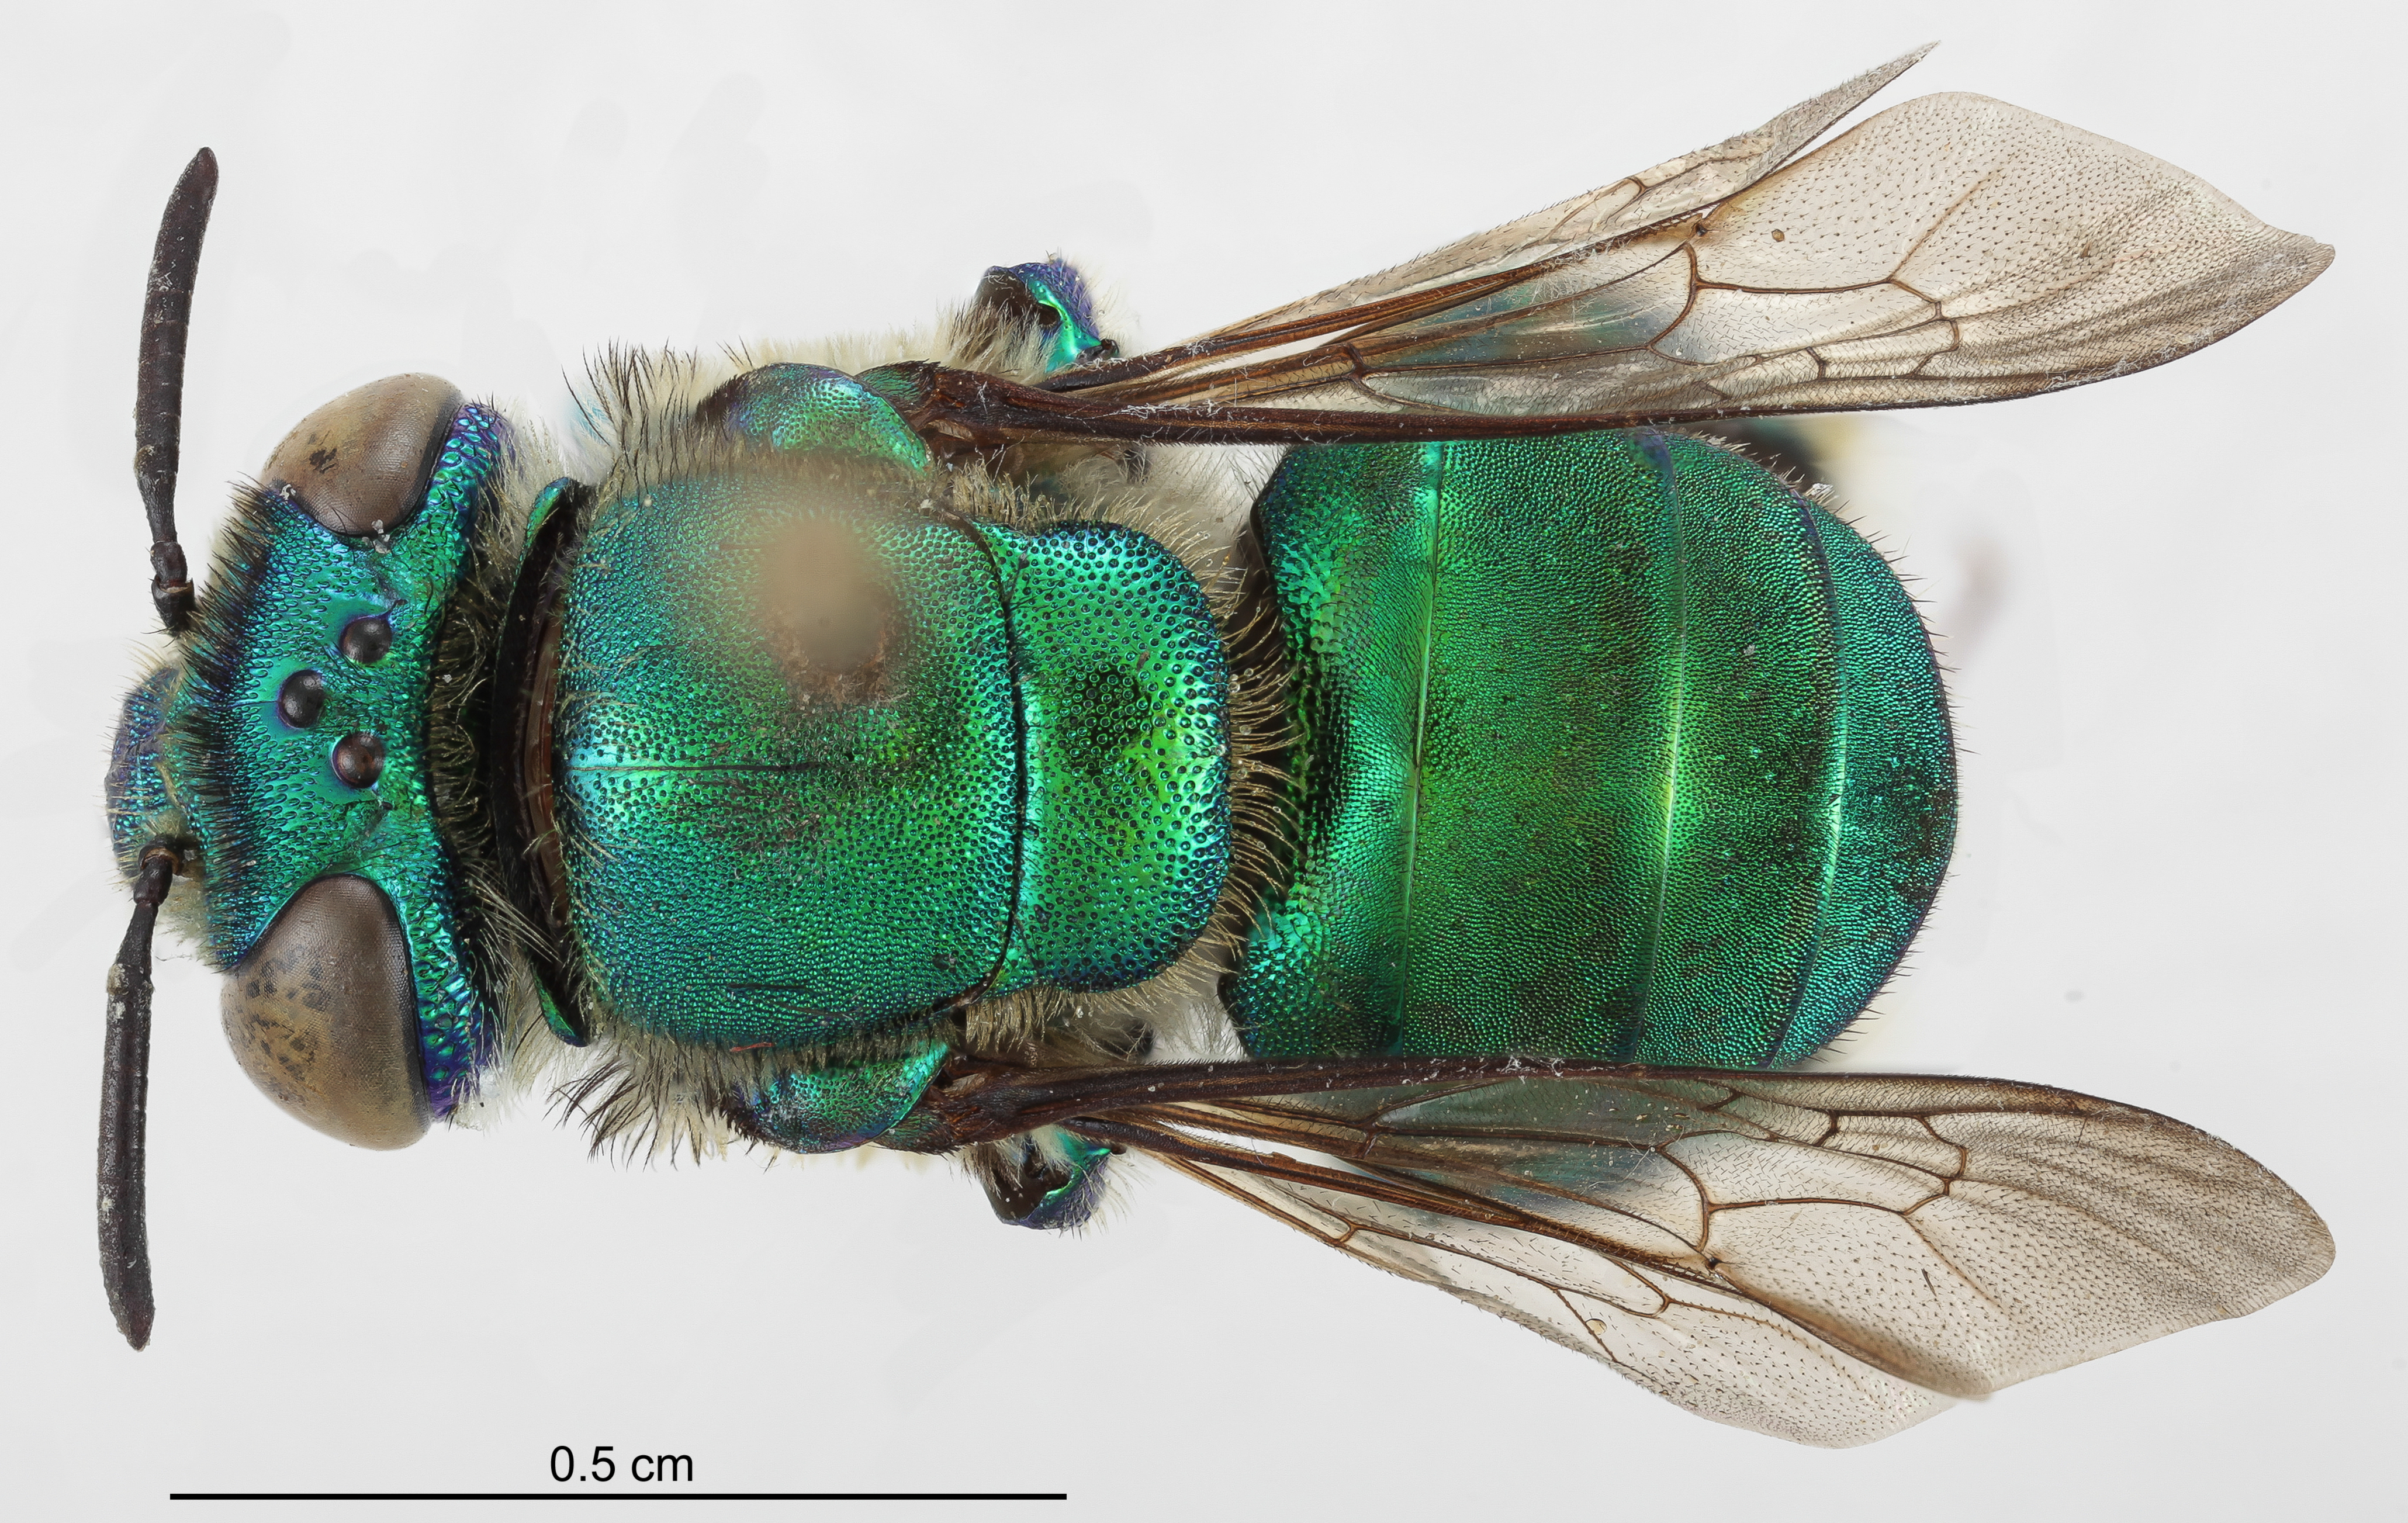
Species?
Euglossa modestior
